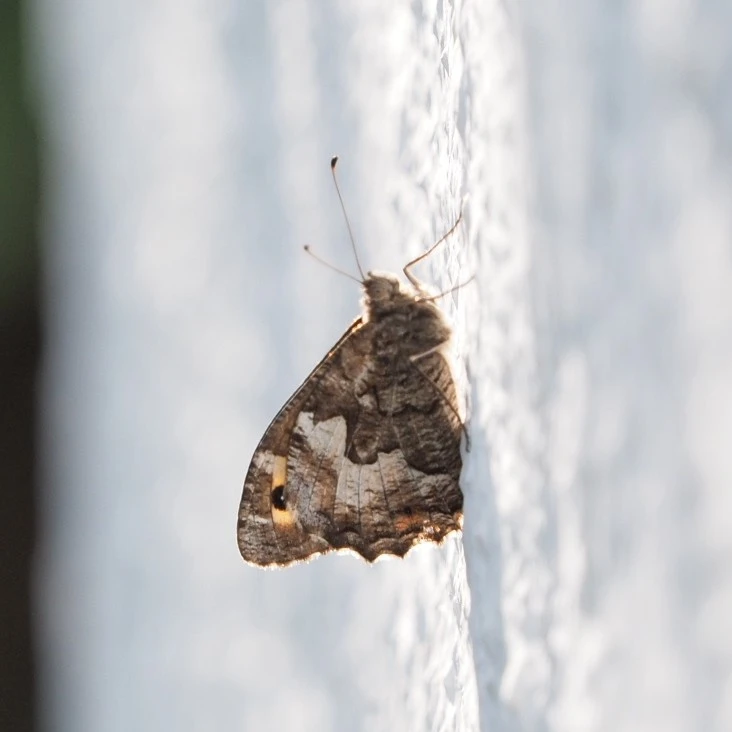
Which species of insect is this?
Hipparchia semele
